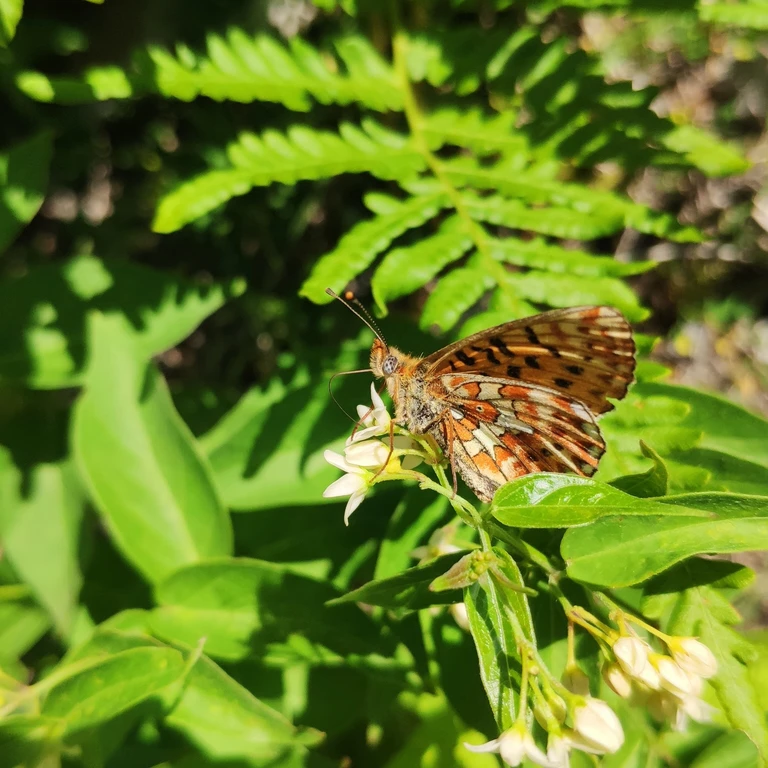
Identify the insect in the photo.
Boloria euphrosyne (also Clossiana euphrosyne)
